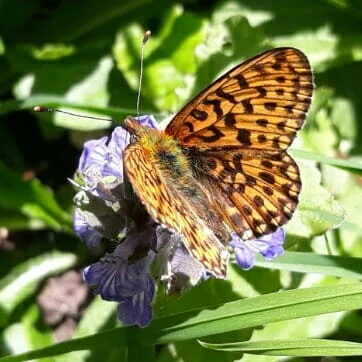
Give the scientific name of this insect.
Boloria euphrosyne (also Clossiana euphrosyne)
